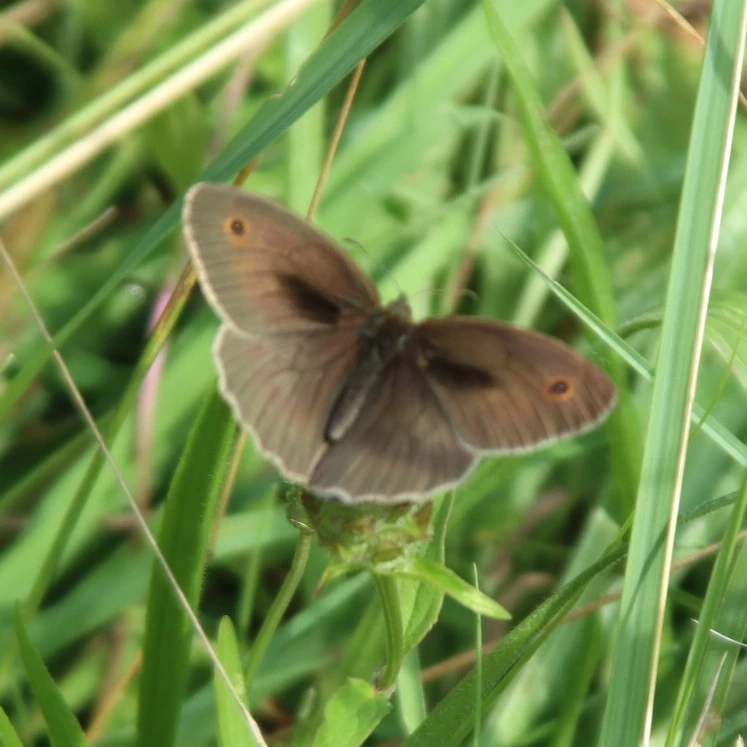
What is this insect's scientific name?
Maniola jurtina
